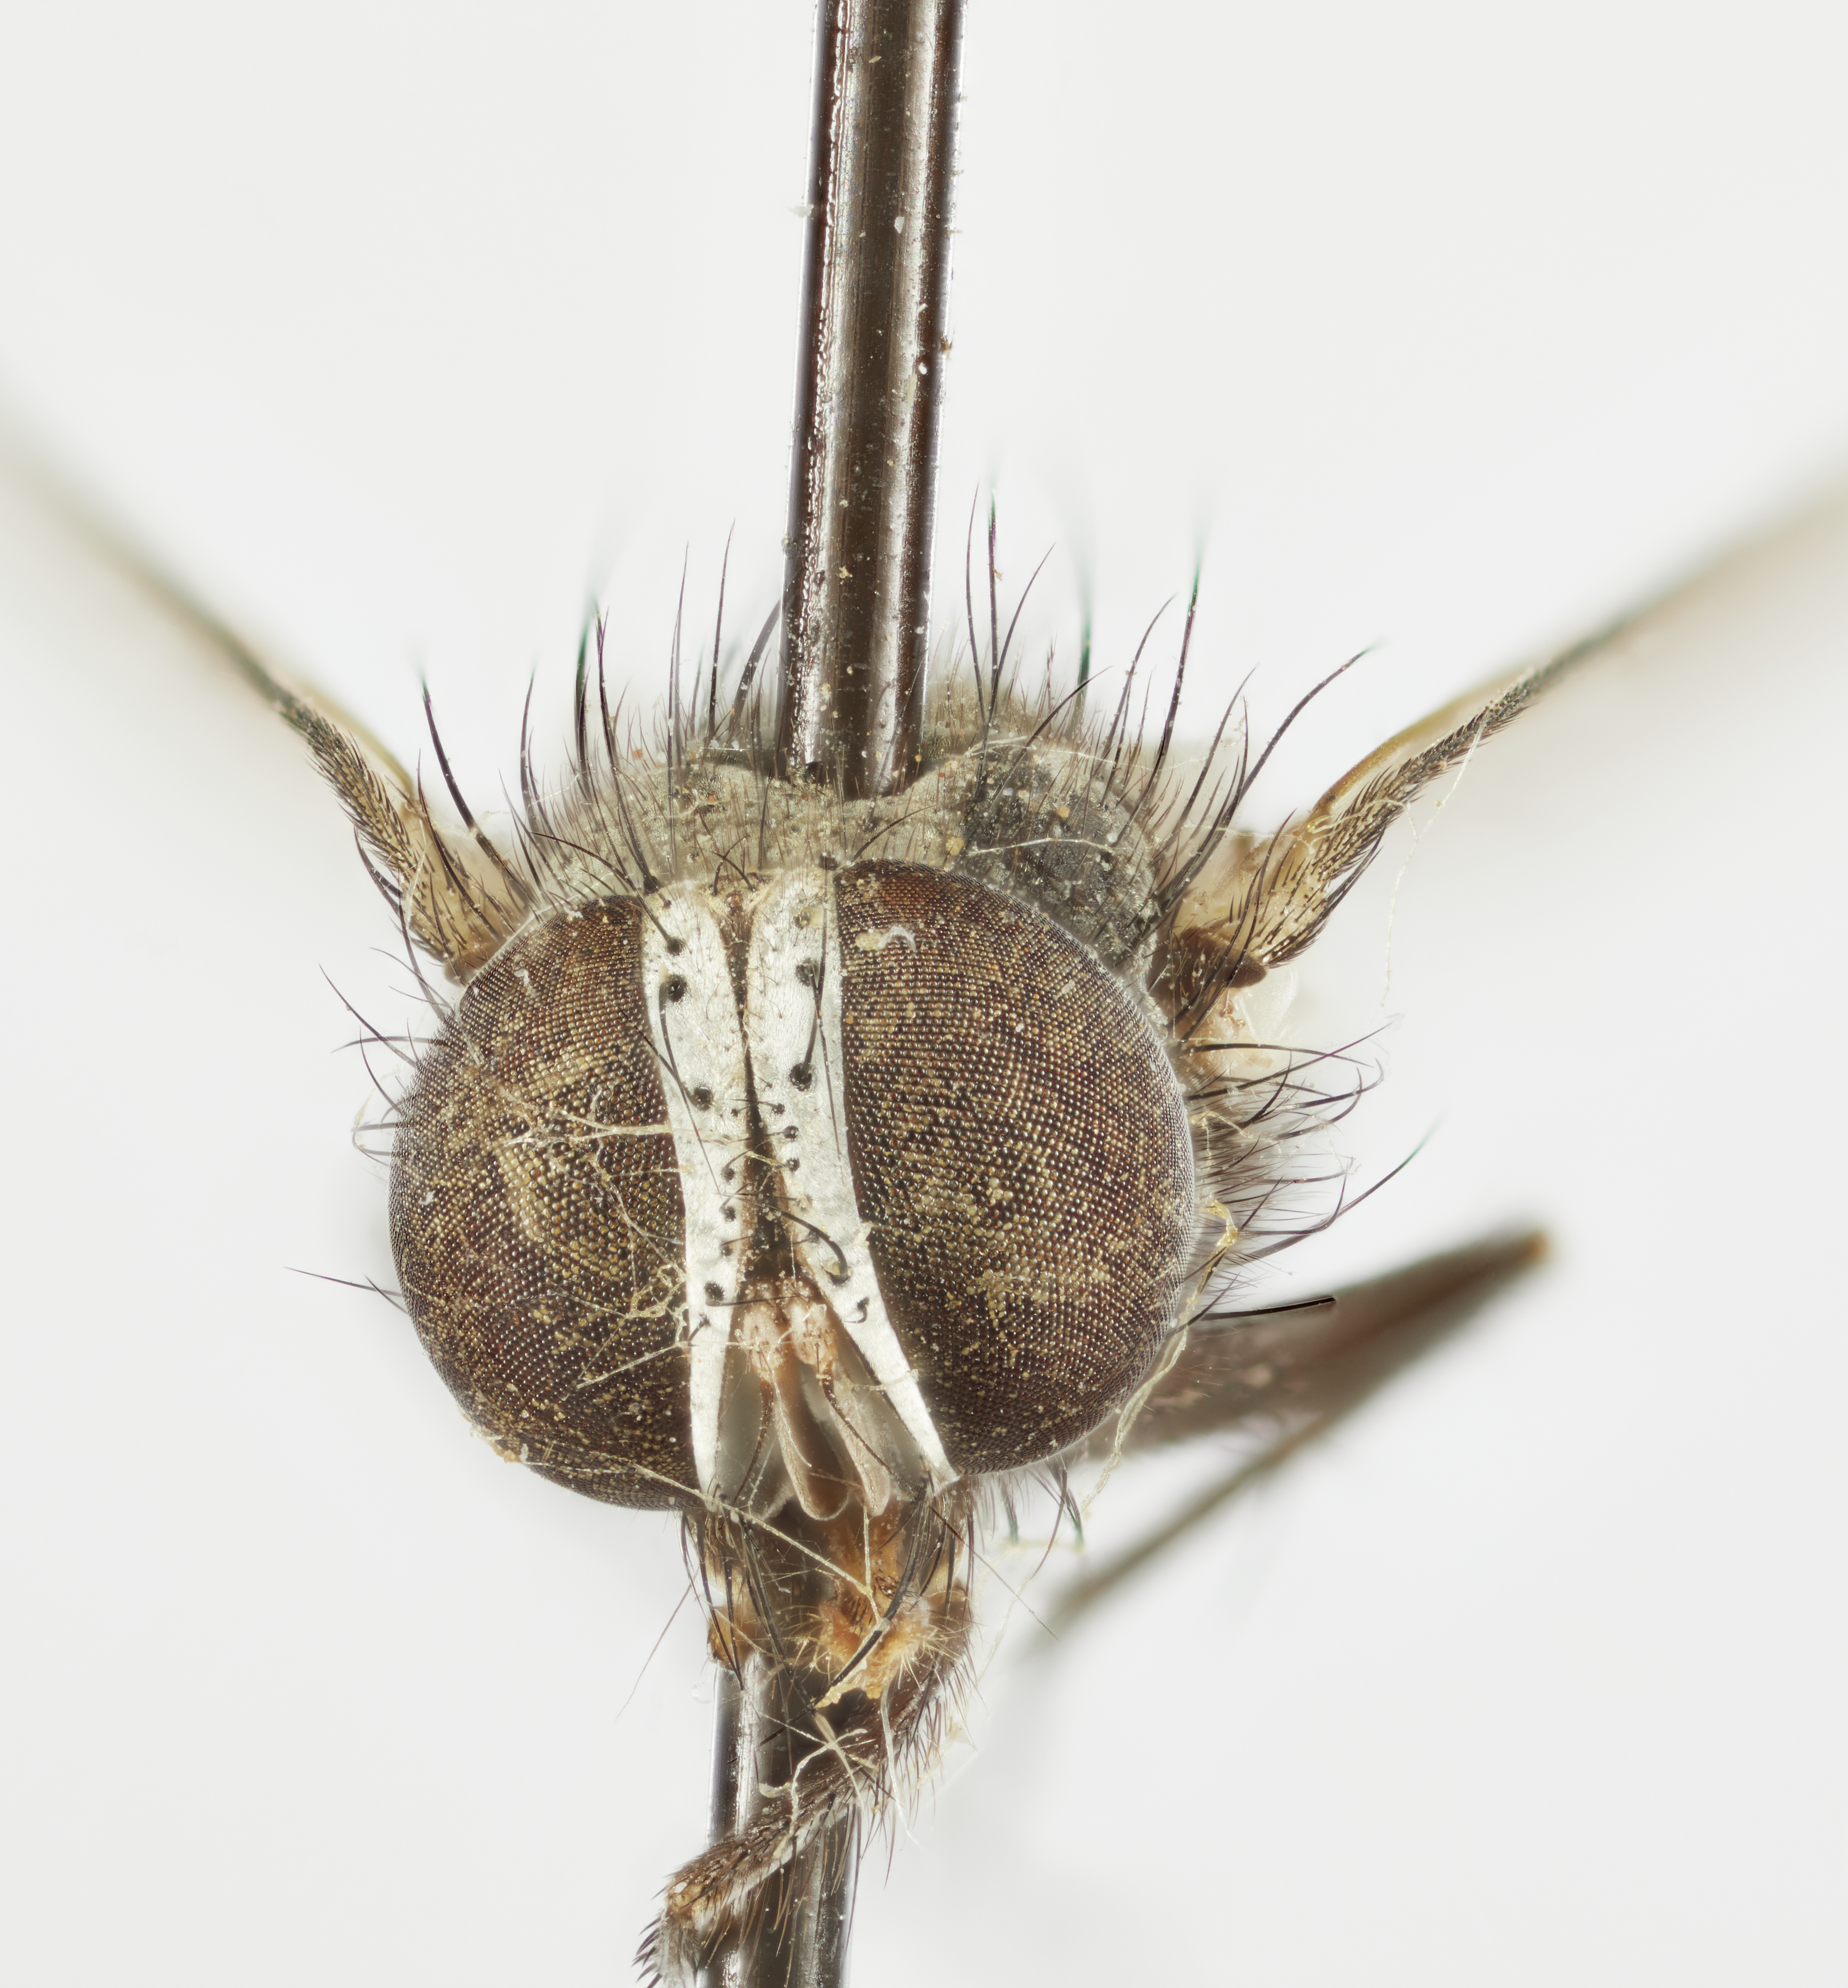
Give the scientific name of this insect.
Argyrochaetona cubana
